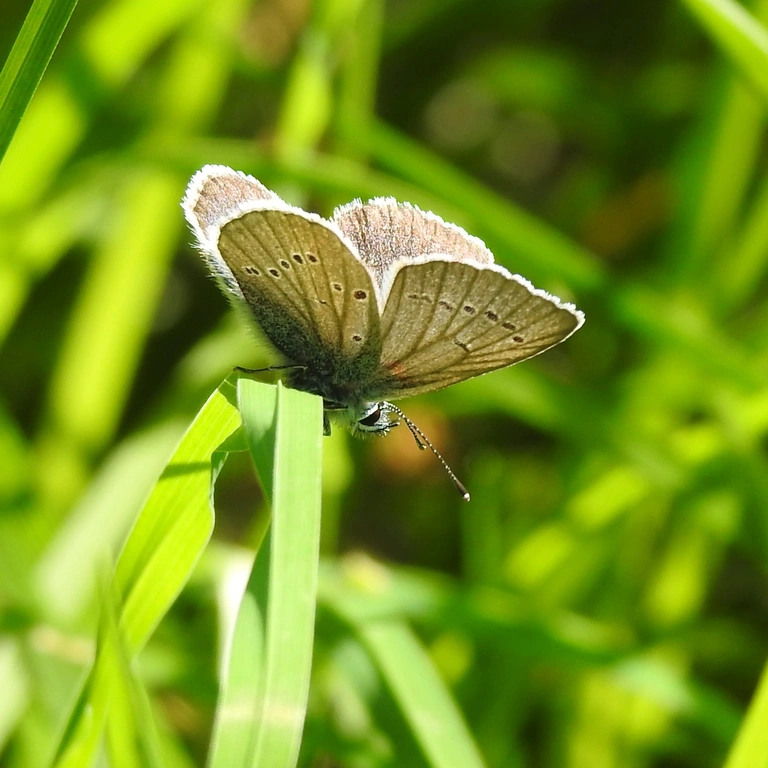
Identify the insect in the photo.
Cyaniris semiargus
